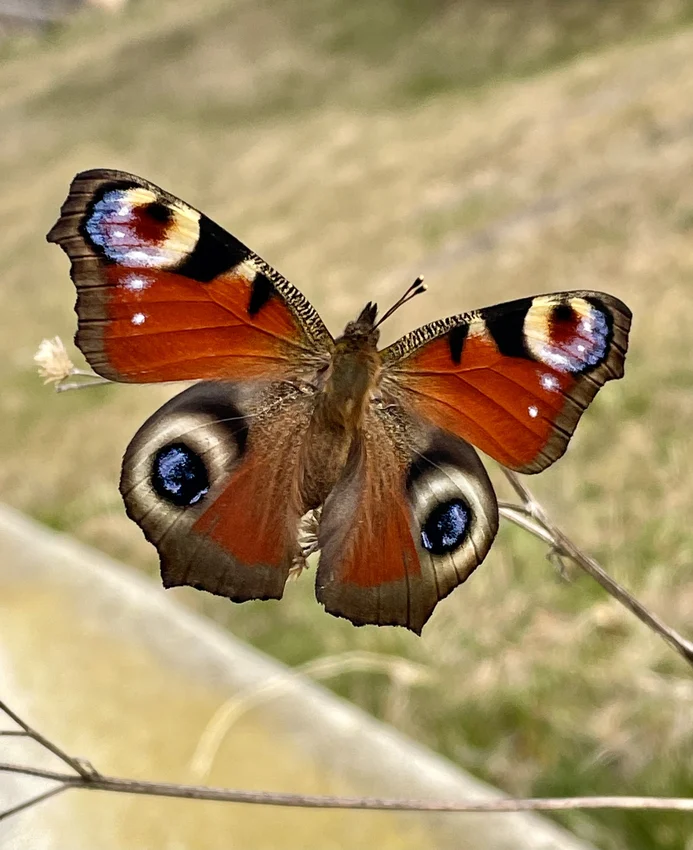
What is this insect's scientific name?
Aglais io
